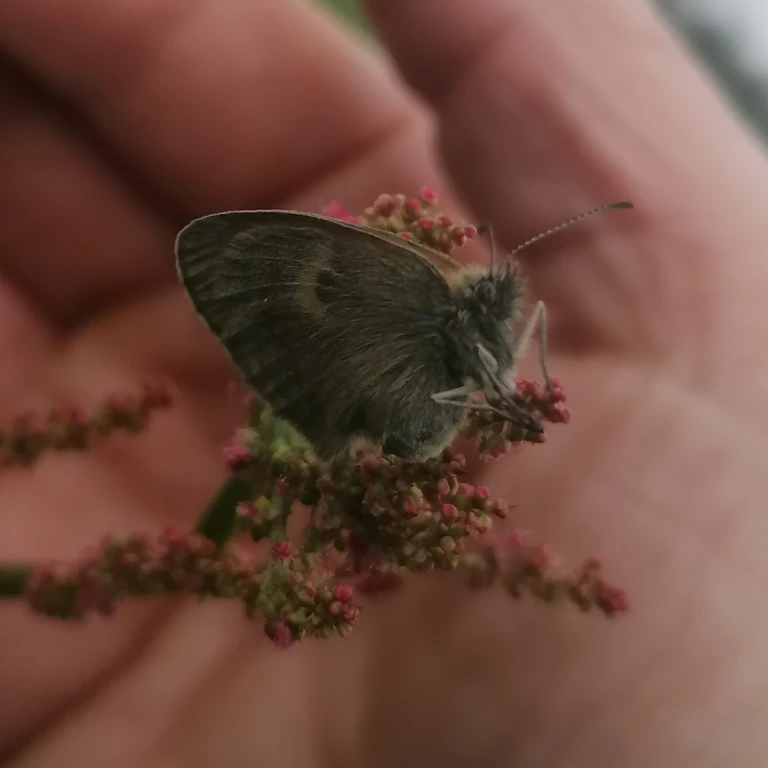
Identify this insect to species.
Coenonympha pamphilus
